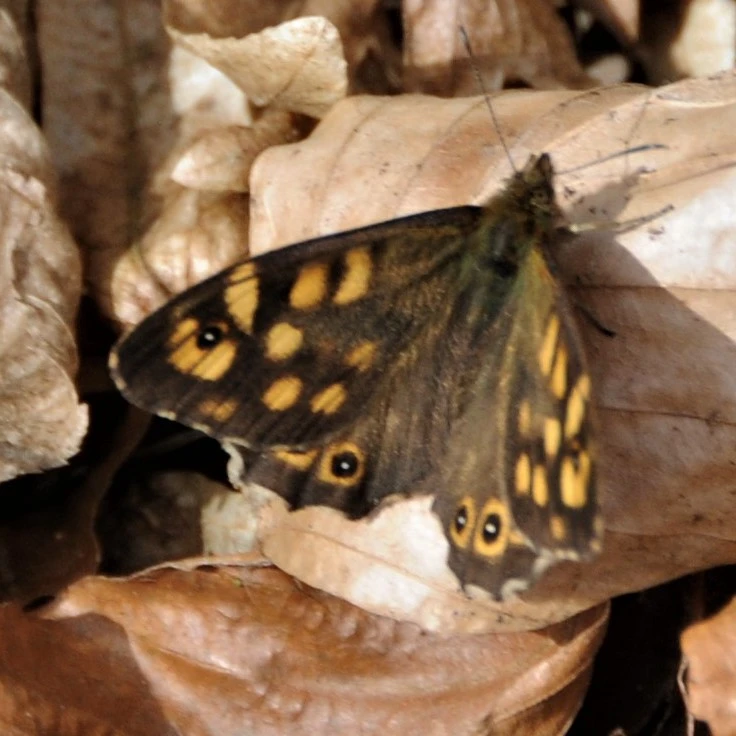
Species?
Pararge aegeria
